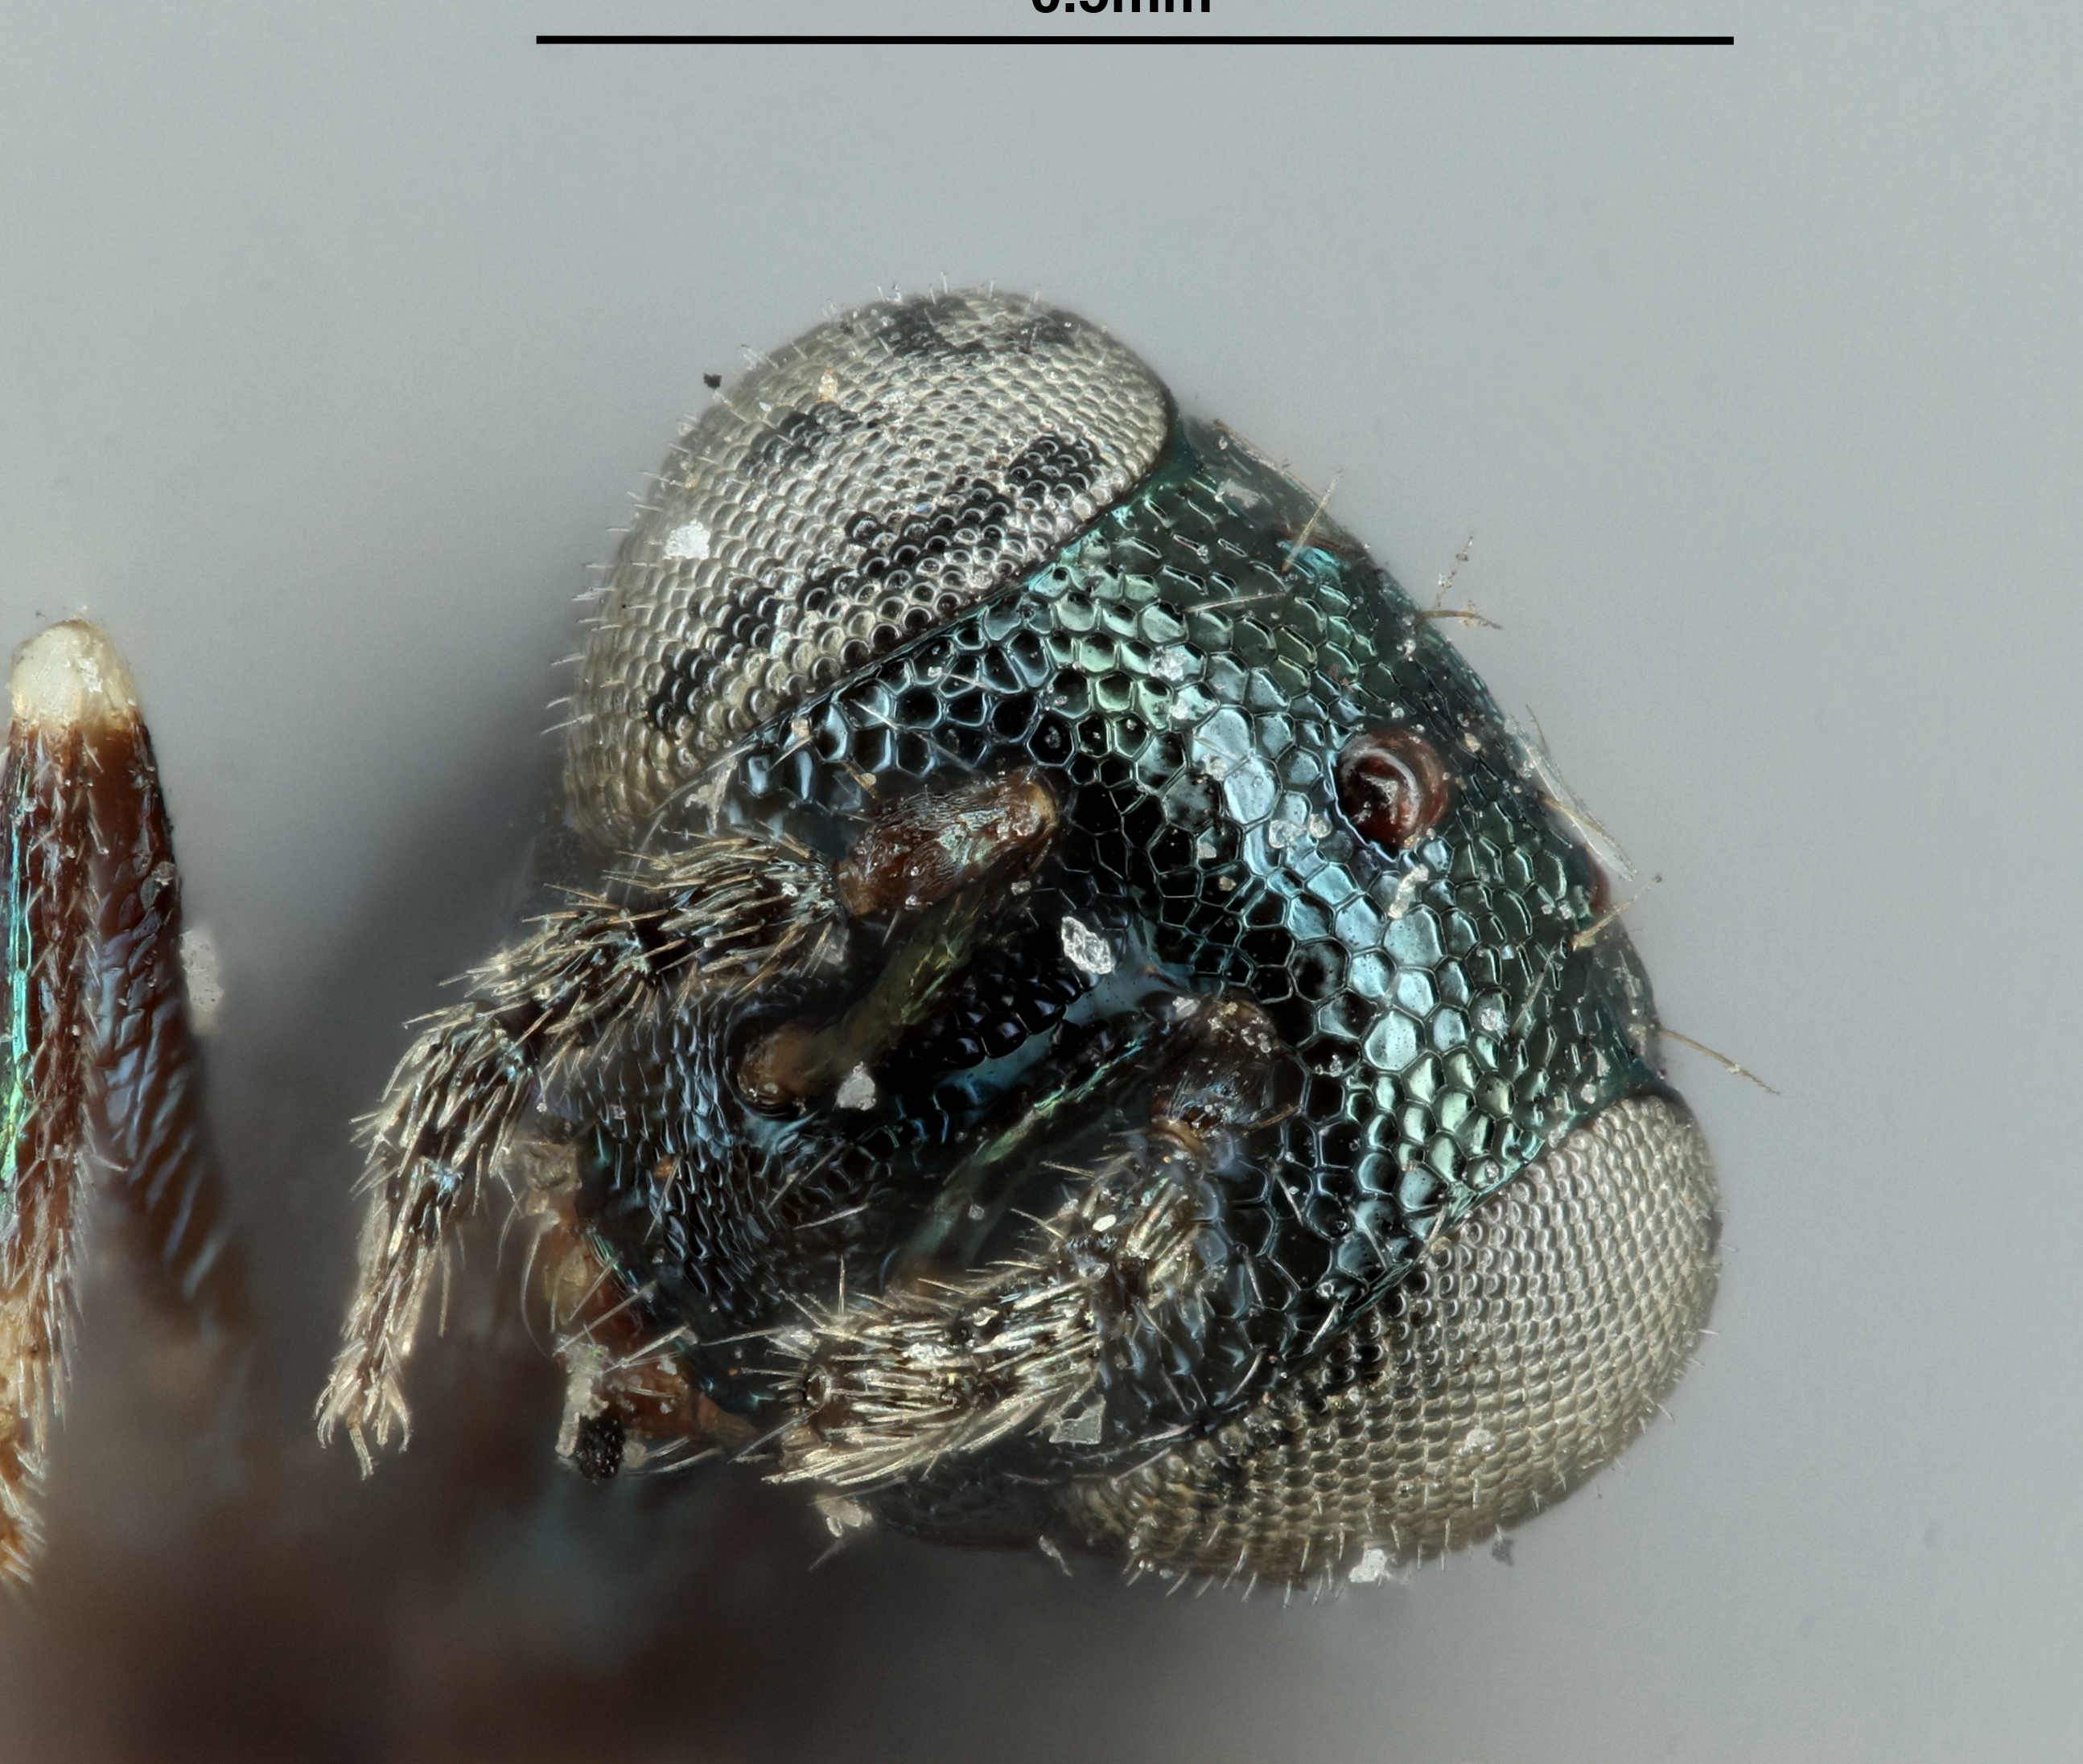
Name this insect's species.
Entedon bigeloviae
